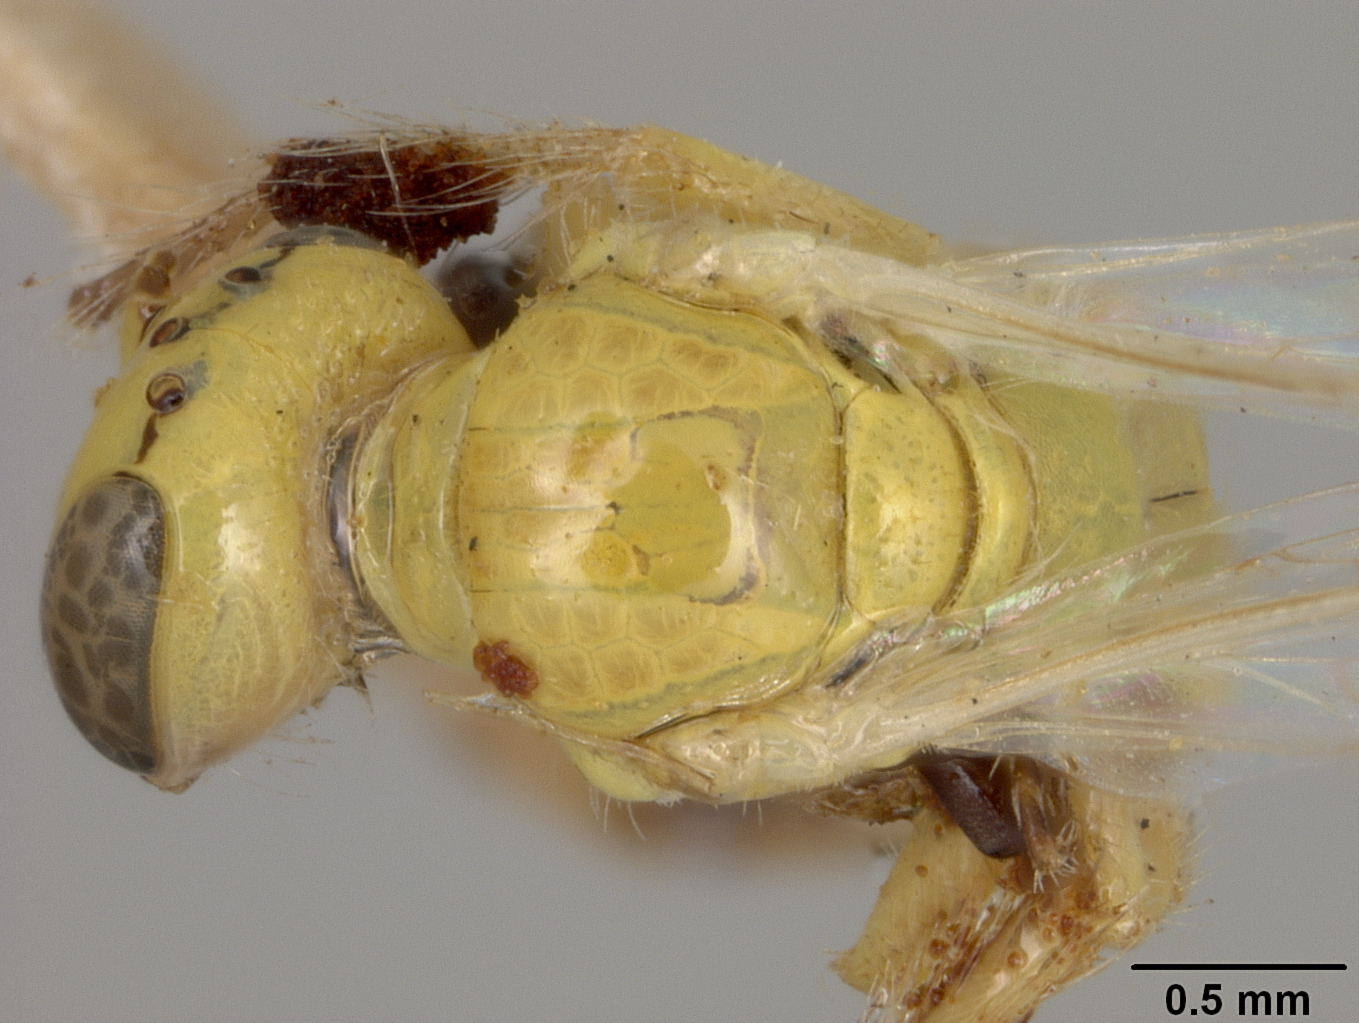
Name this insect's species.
Perdita howardi
